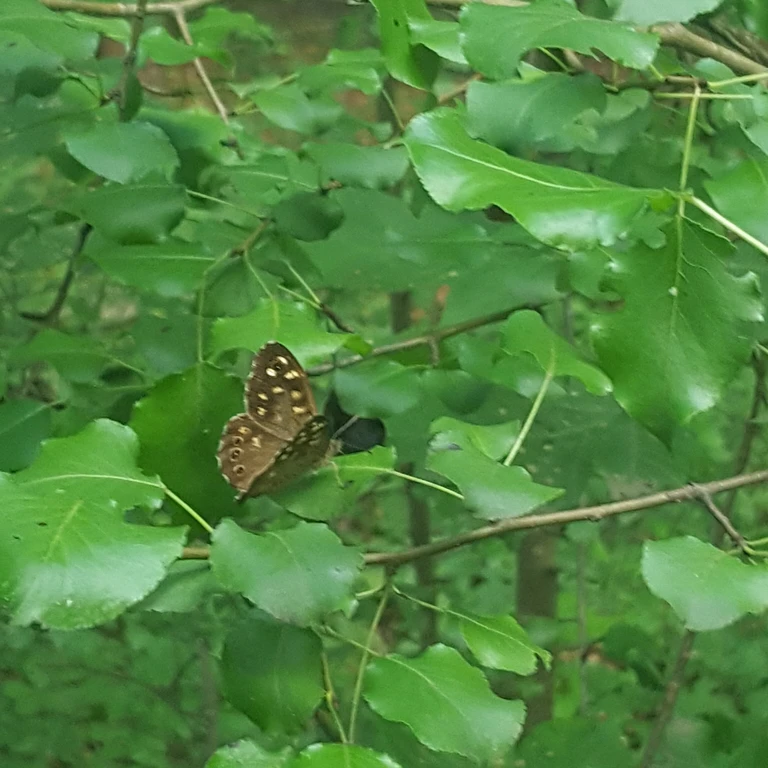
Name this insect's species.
Pararge aegeria
